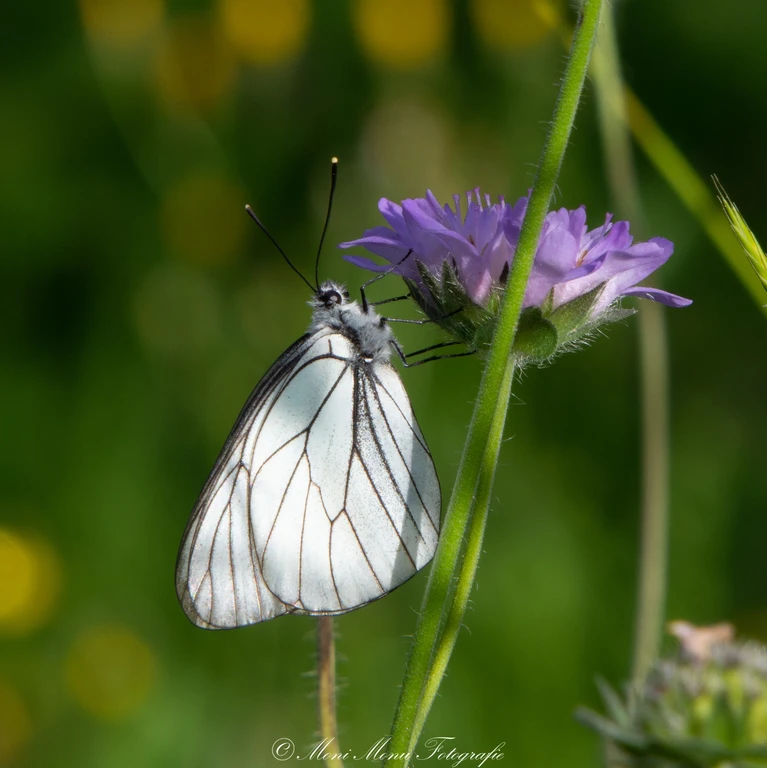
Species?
Aporia crataegi
